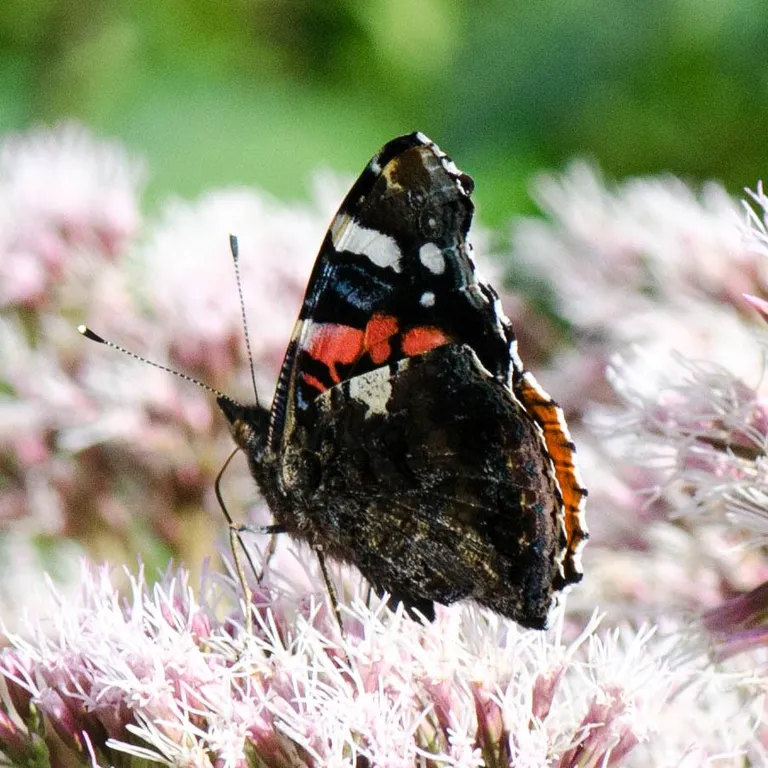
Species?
Vanessa atalanta
